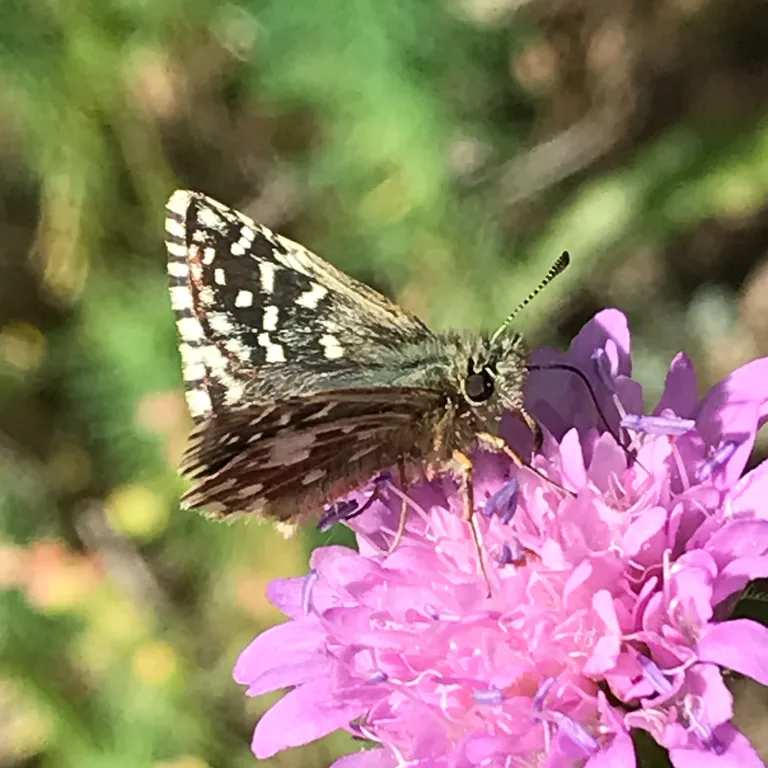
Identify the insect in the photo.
Pyrgus malvae
